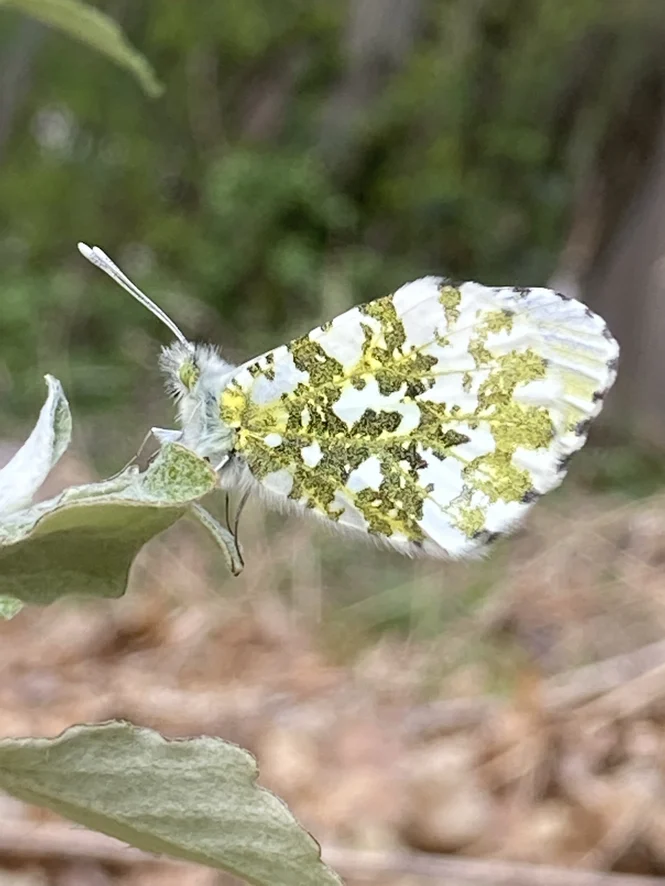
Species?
Anthocharis cardamines
